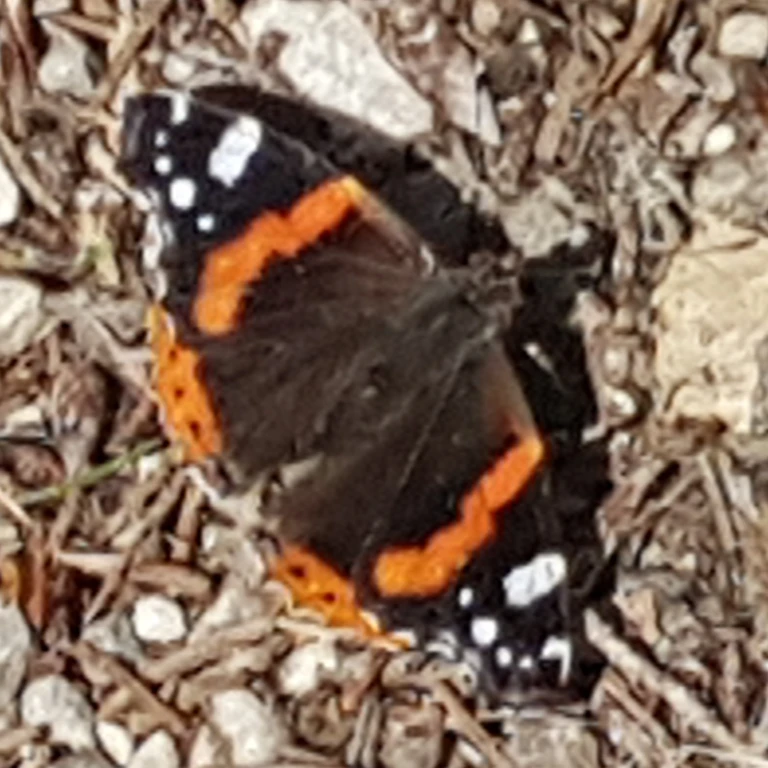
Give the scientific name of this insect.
Vanessa atalanta
